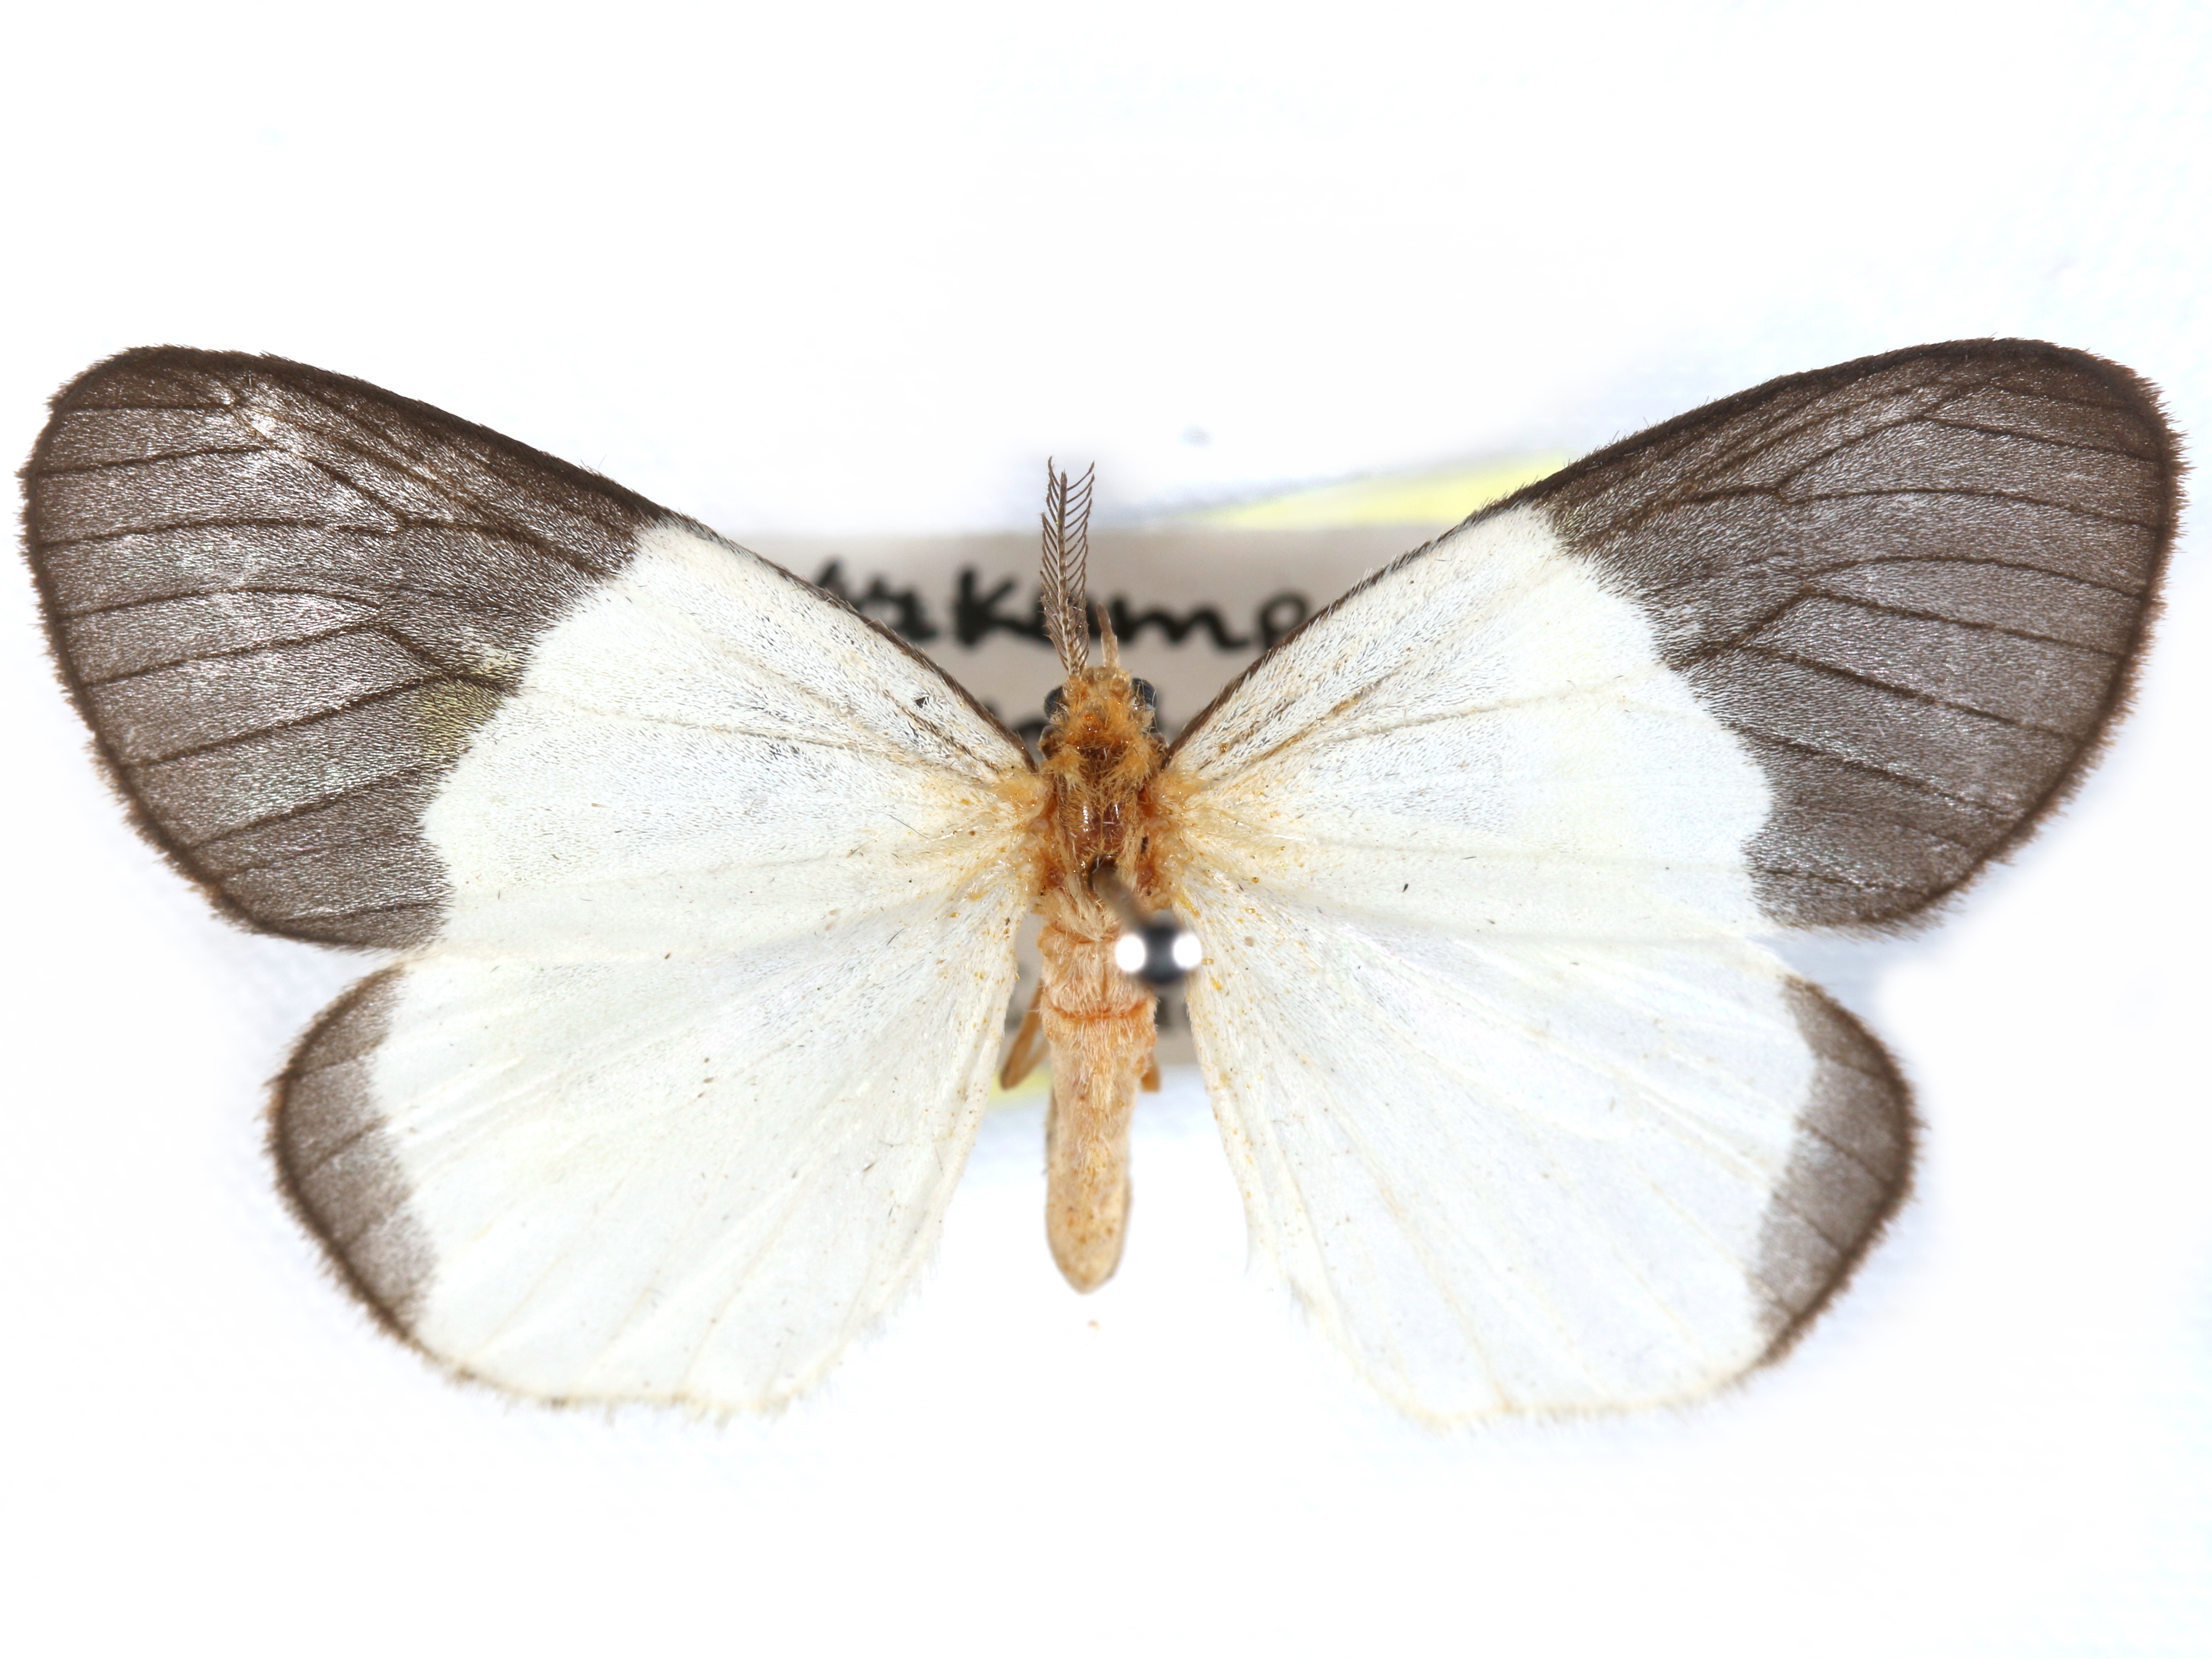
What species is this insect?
Paramarbla nyctemerina
